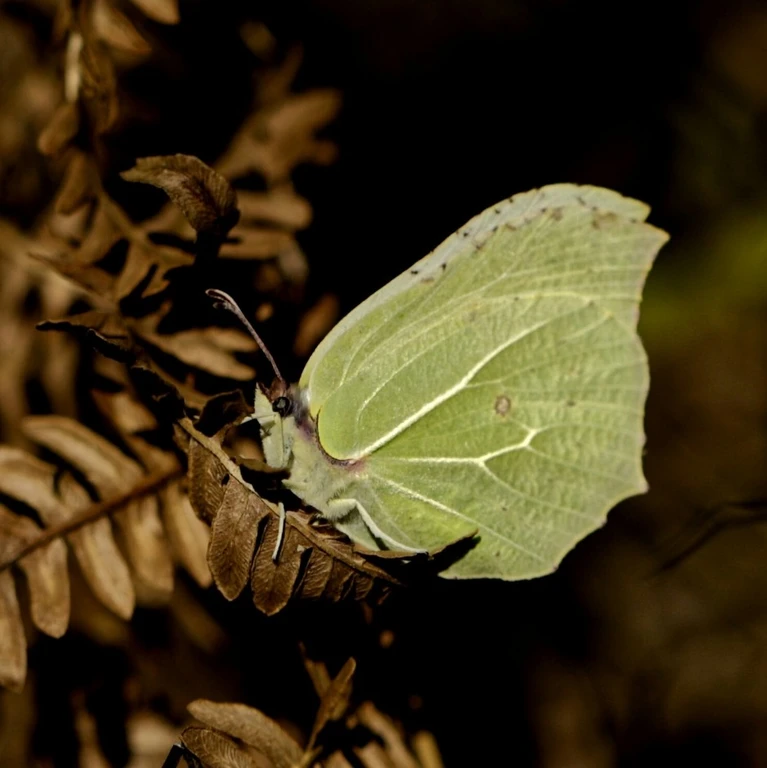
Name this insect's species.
Gonepteryx rhamni
